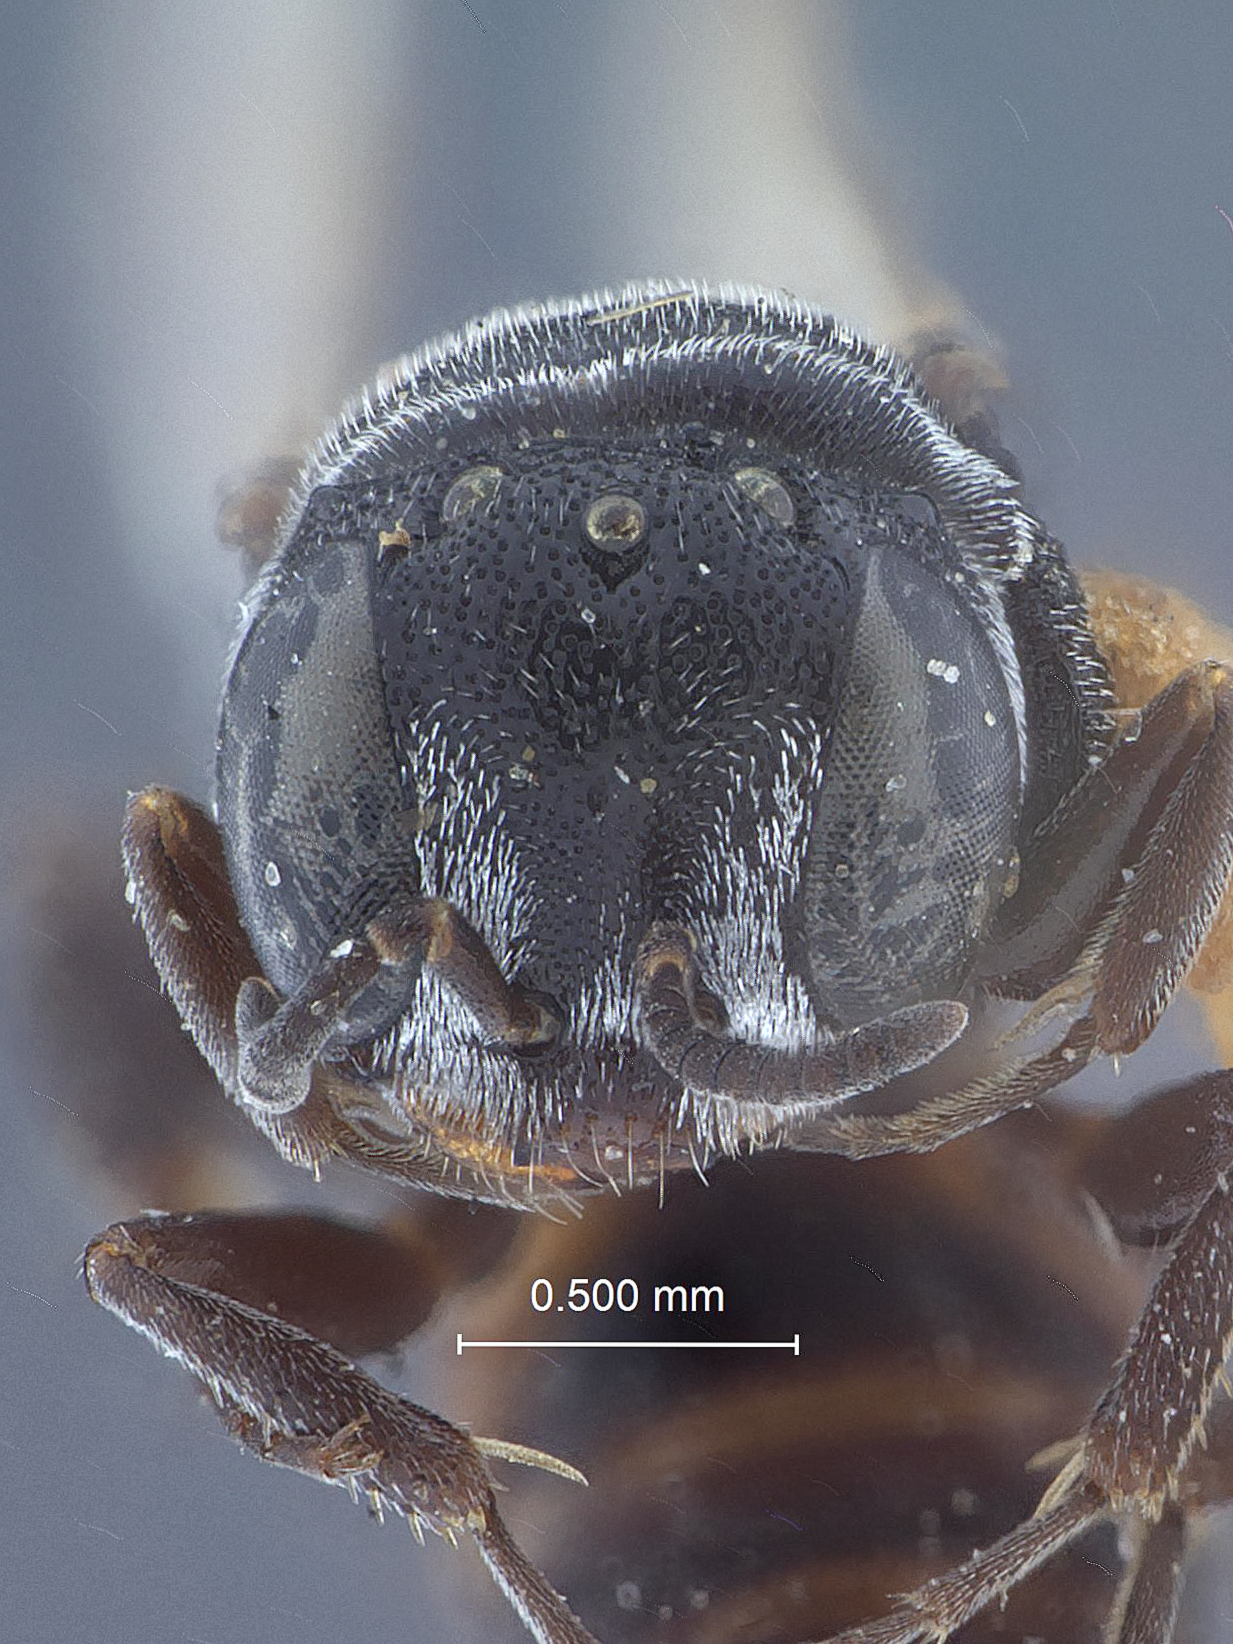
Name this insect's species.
Belomicrus potawatomi
